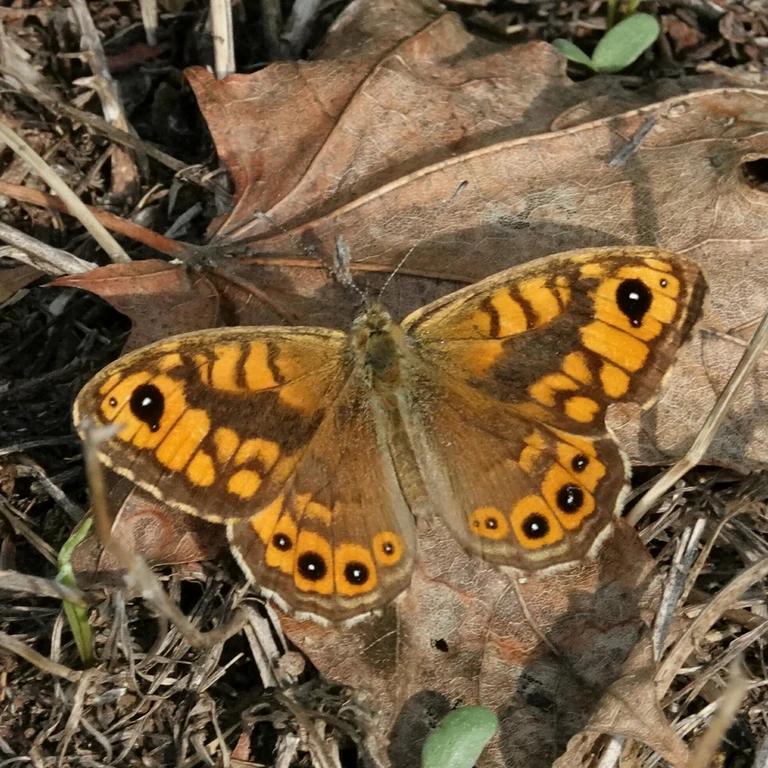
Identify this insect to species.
Lasiommata megera (also Pararge megera)
